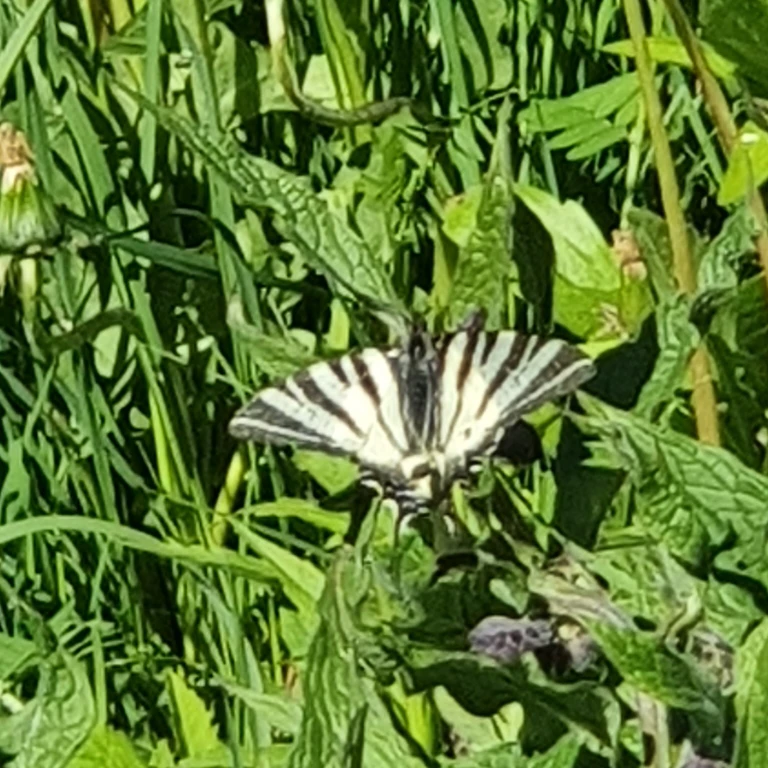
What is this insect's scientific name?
Iphiclides podalirius
